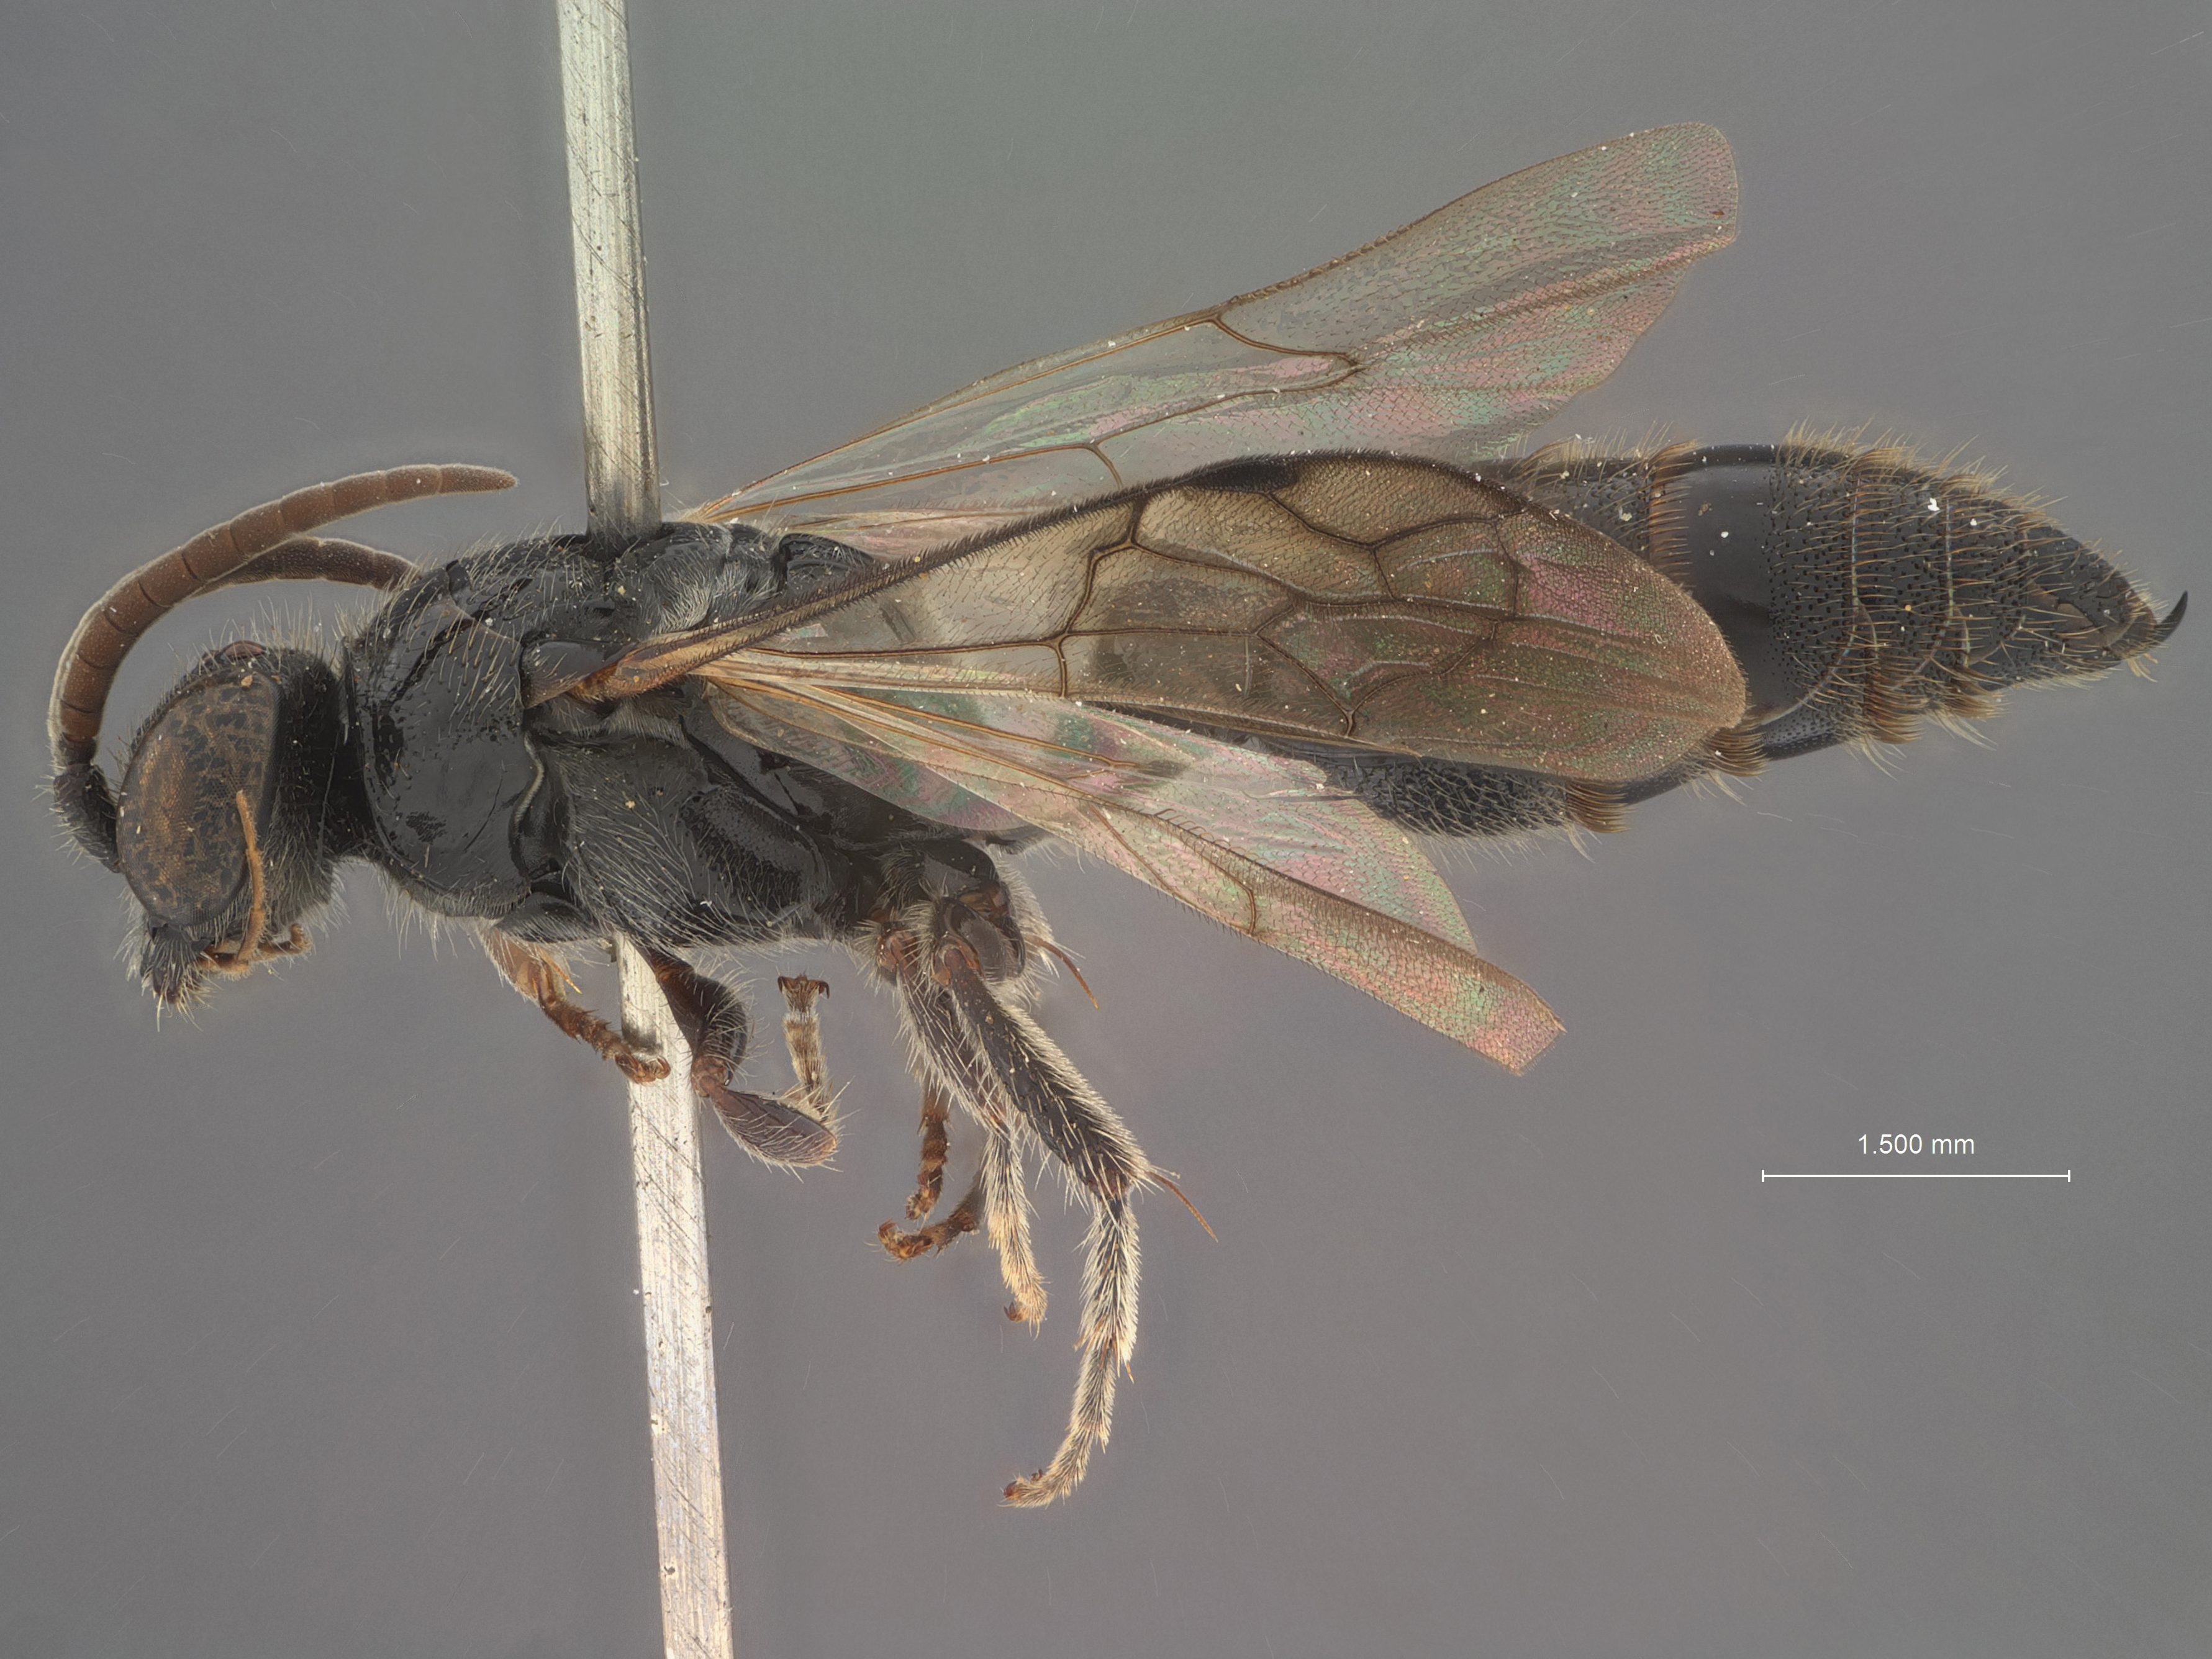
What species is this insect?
Tiphia puliensis
